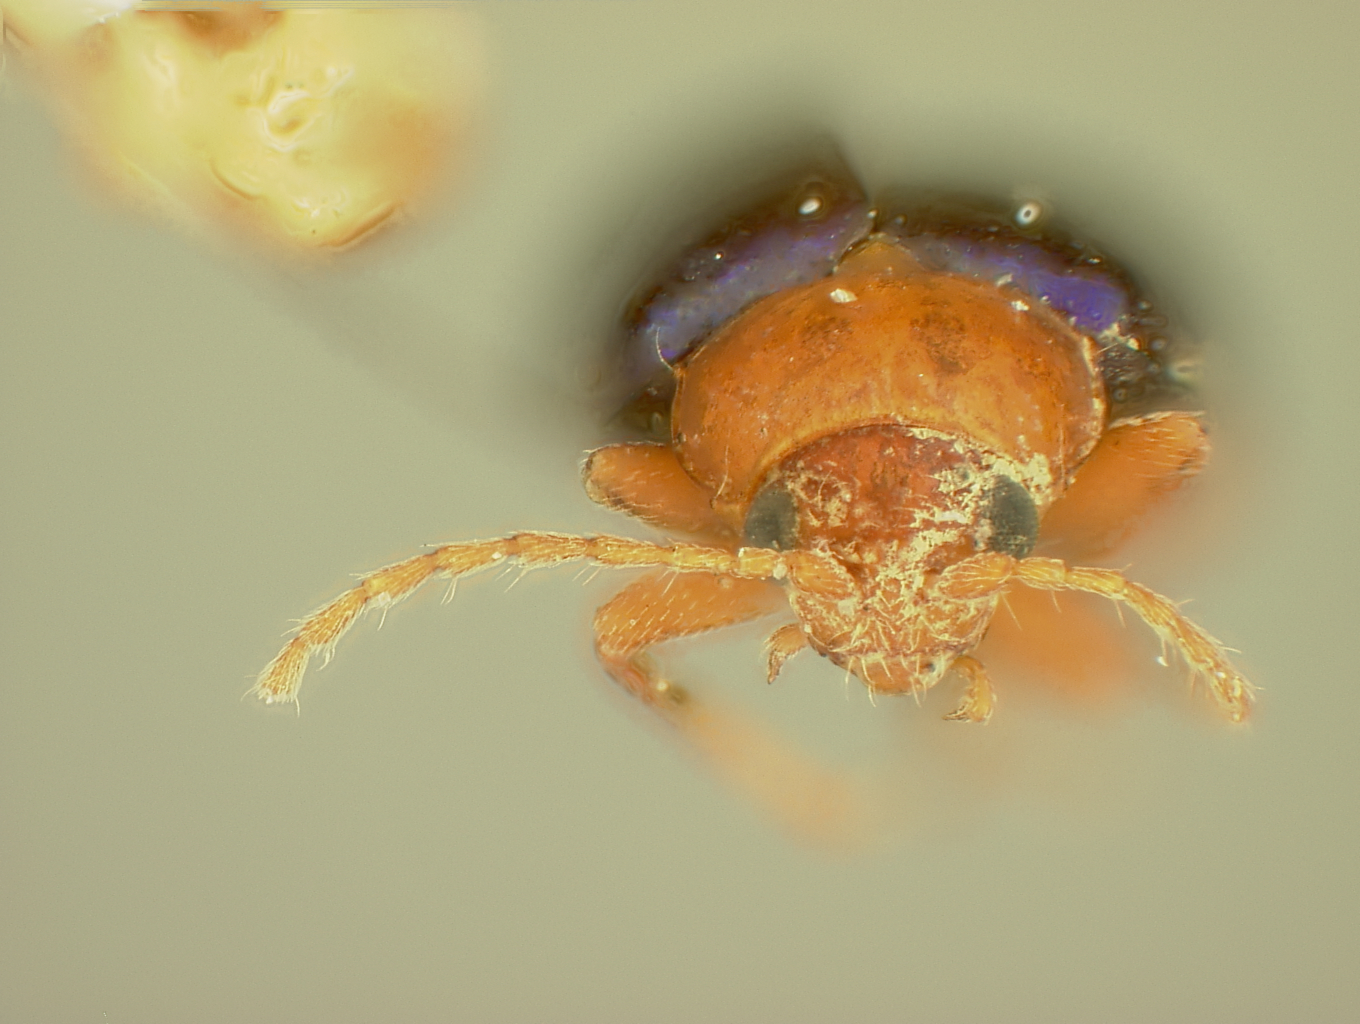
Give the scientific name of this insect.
Homoschema orientense
